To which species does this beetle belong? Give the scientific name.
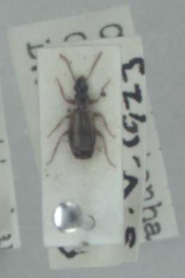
Philorhizus notatus
